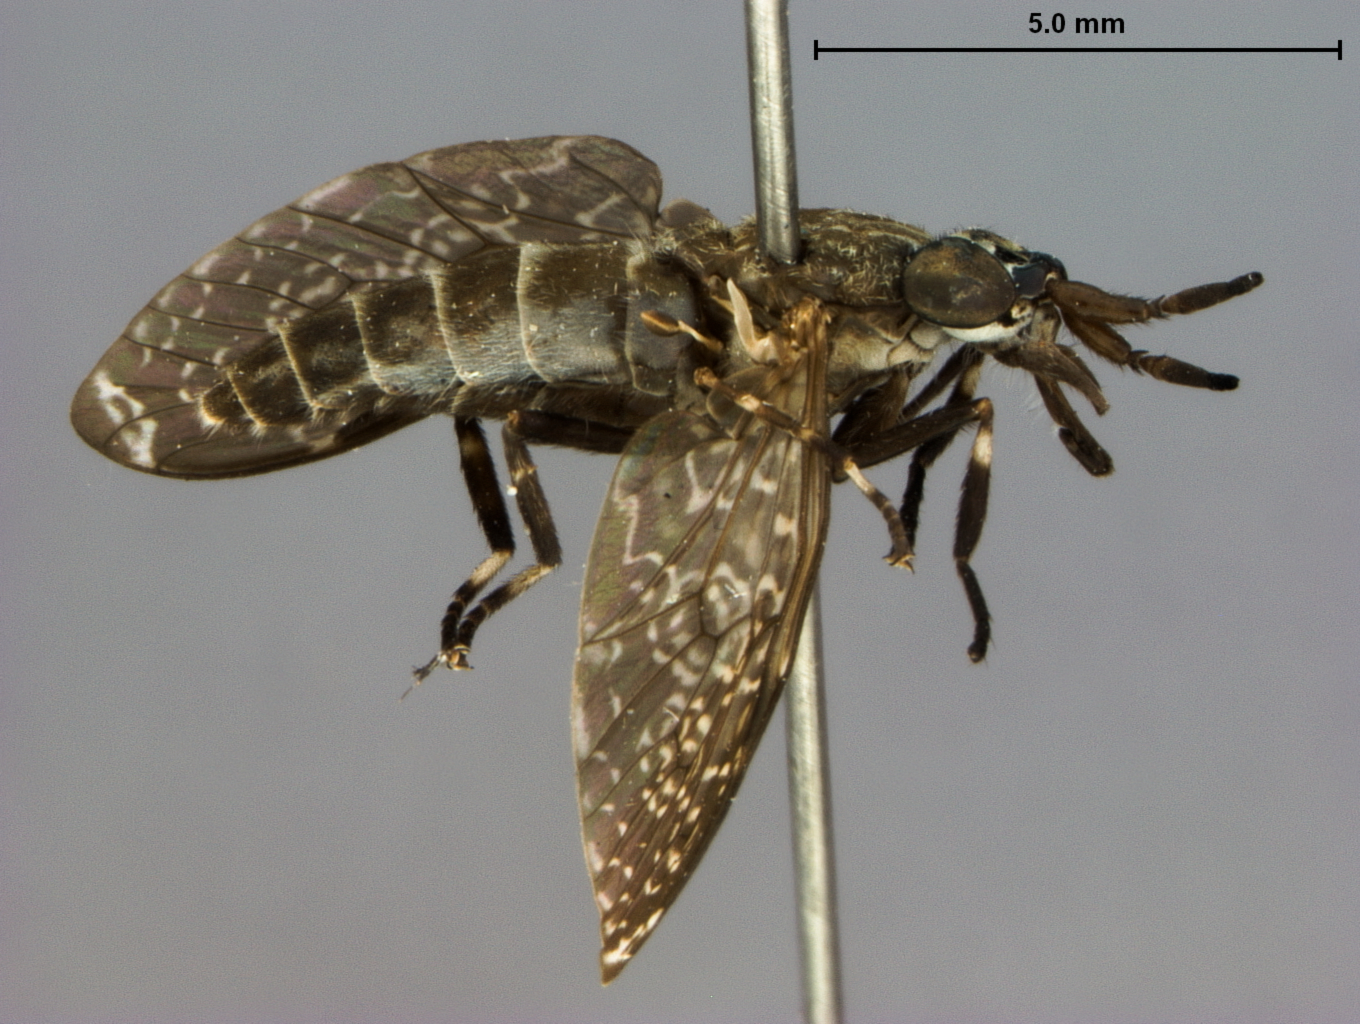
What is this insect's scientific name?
Haematopota krombeini
